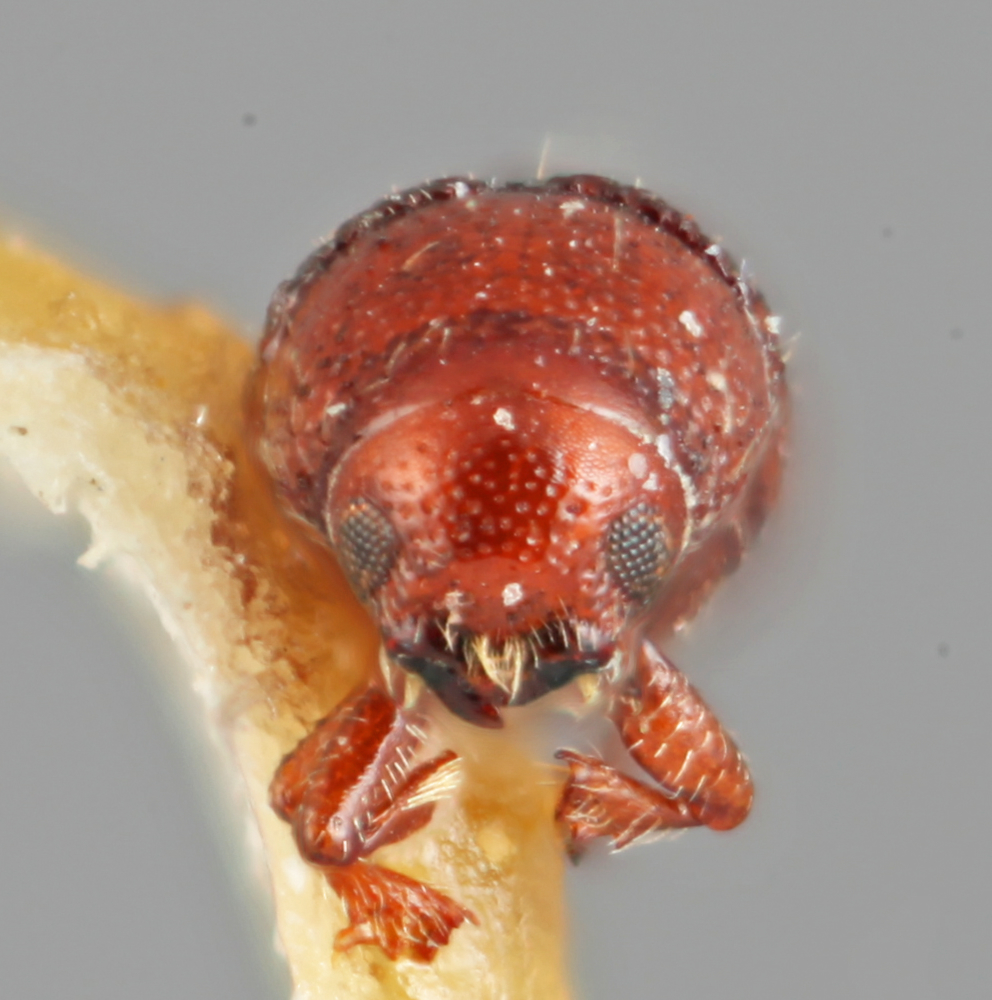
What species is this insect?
Hoplitophthorus cubensis
